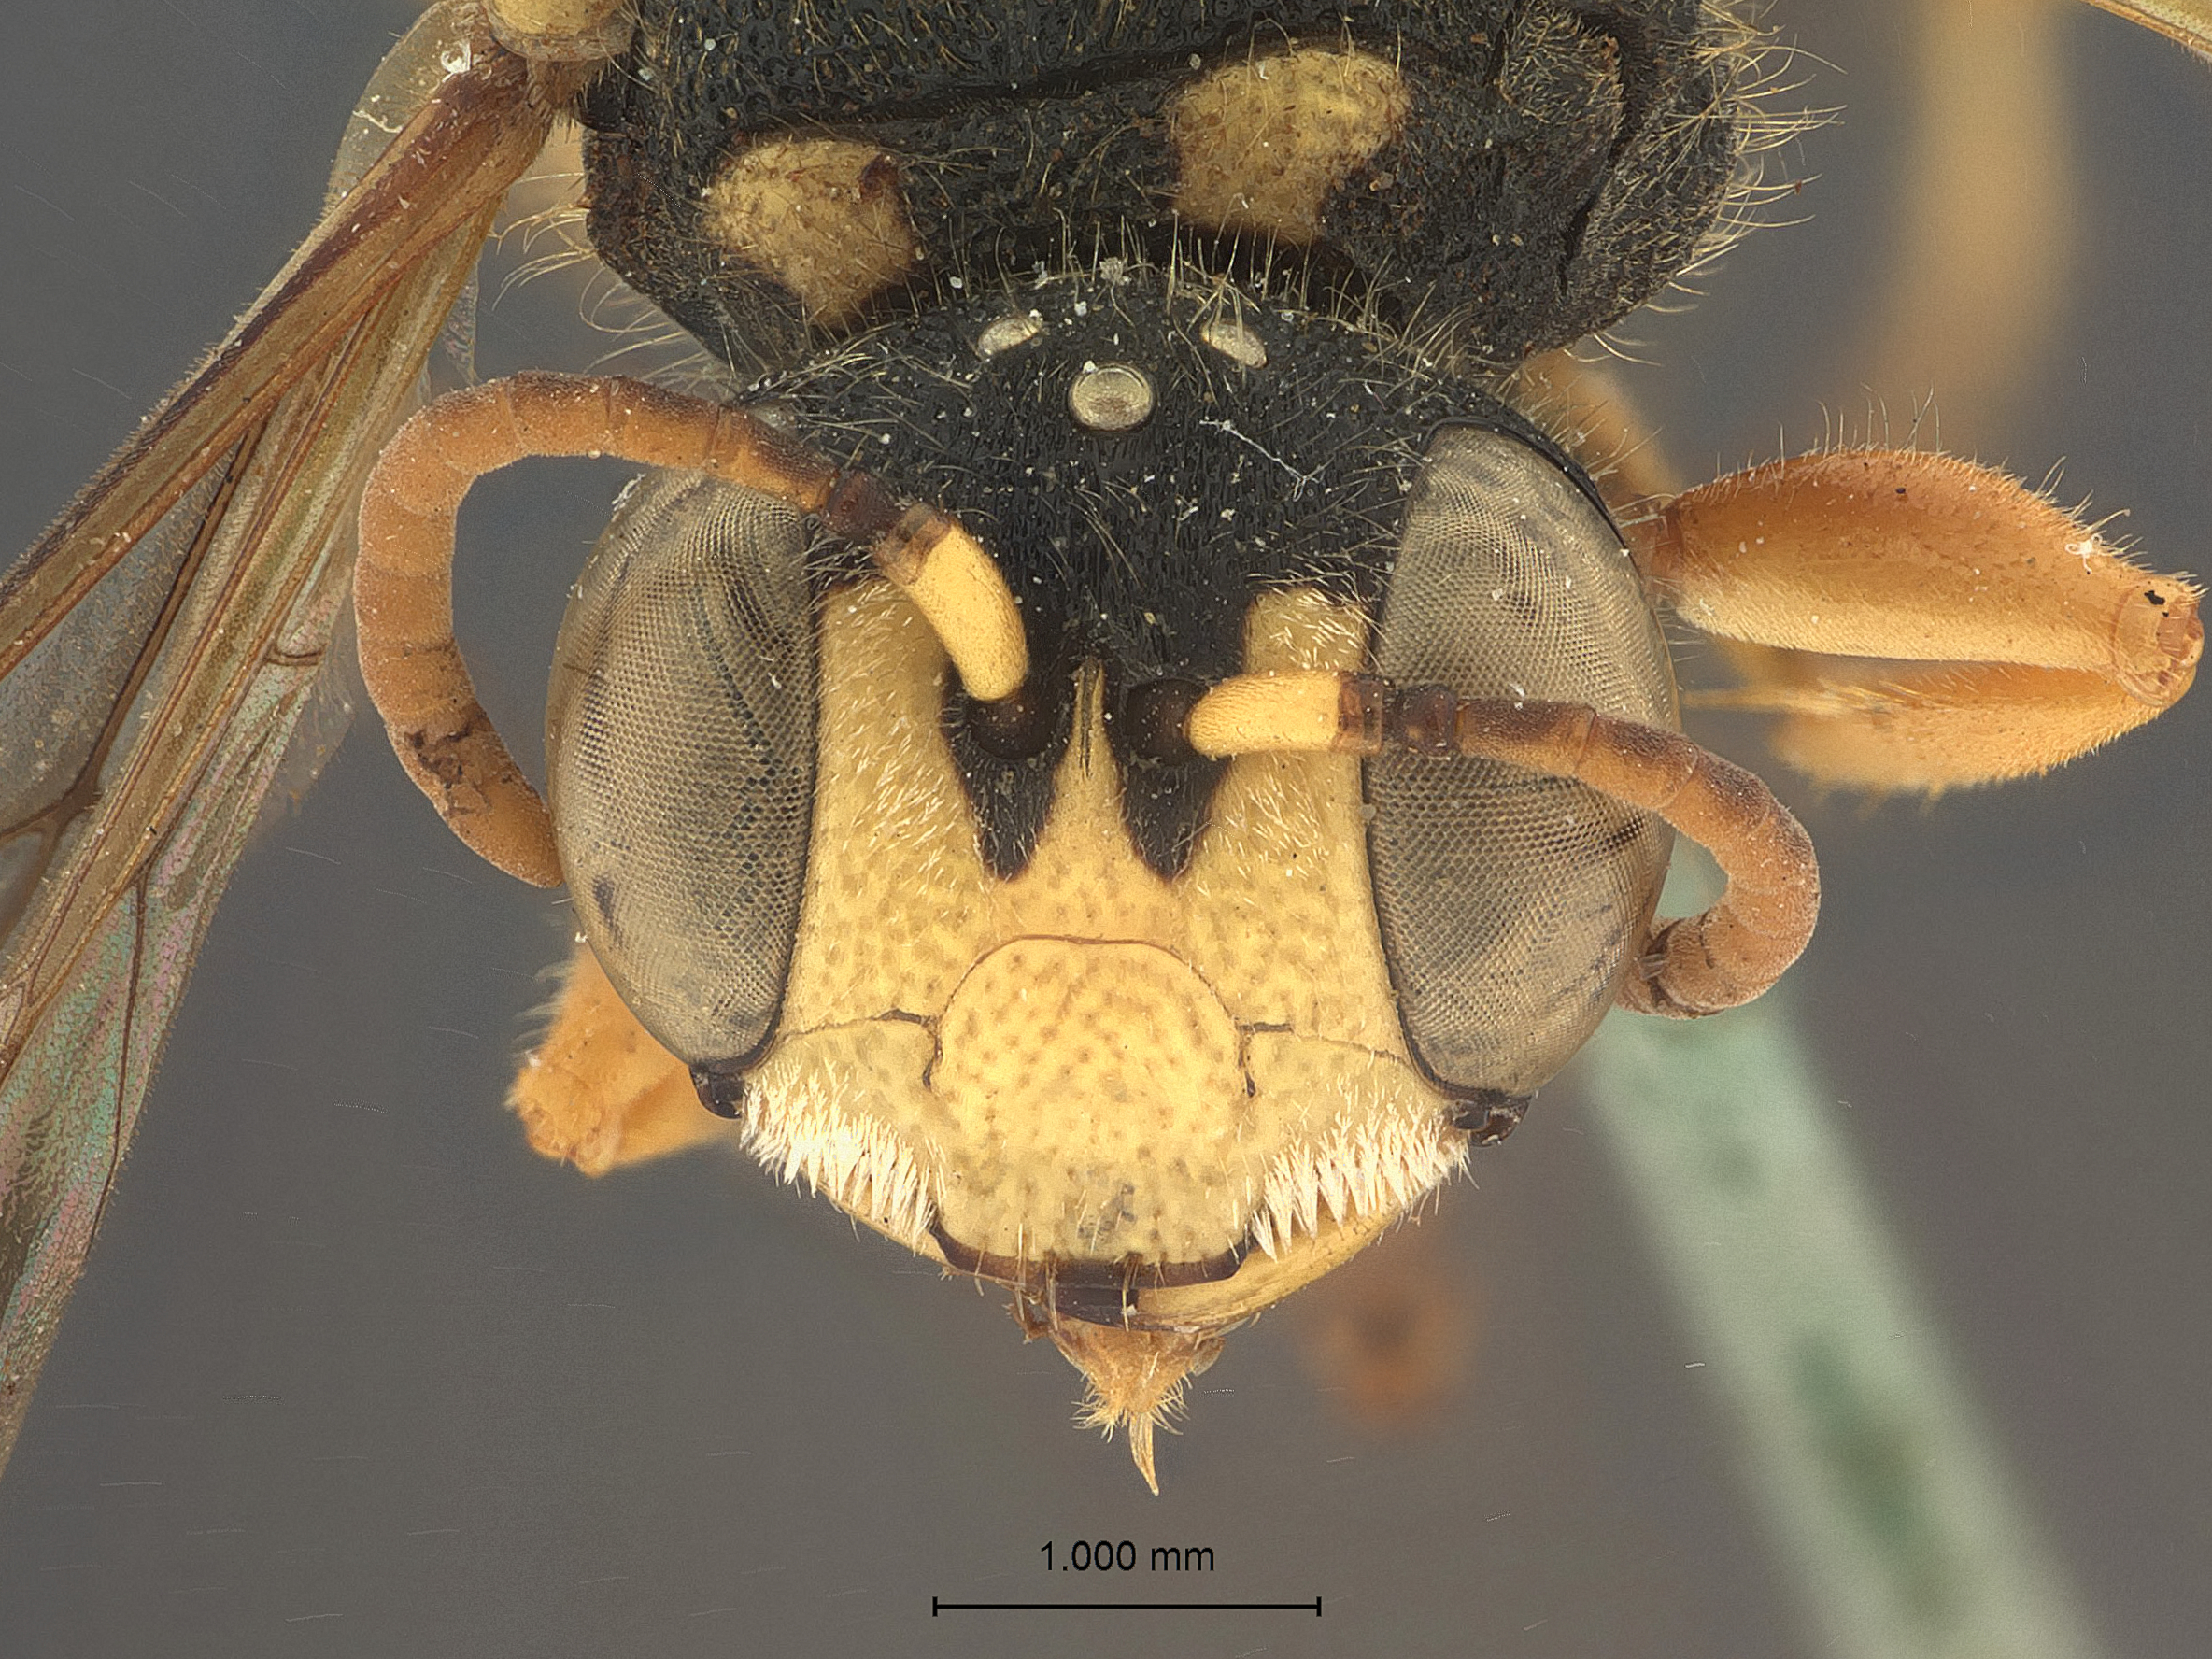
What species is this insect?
Cerceris sabulosa
